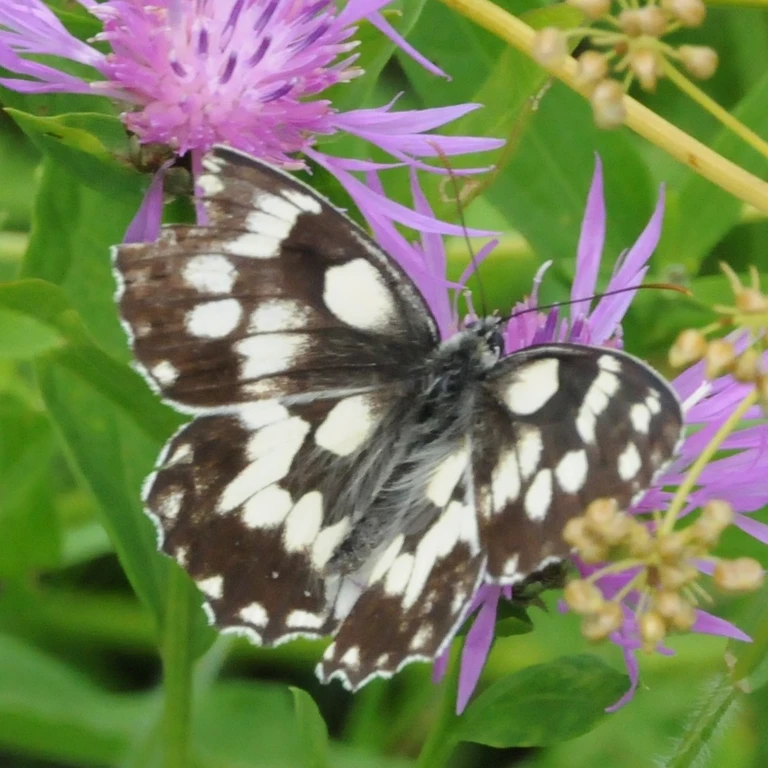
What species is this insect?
Melanargia galathea
